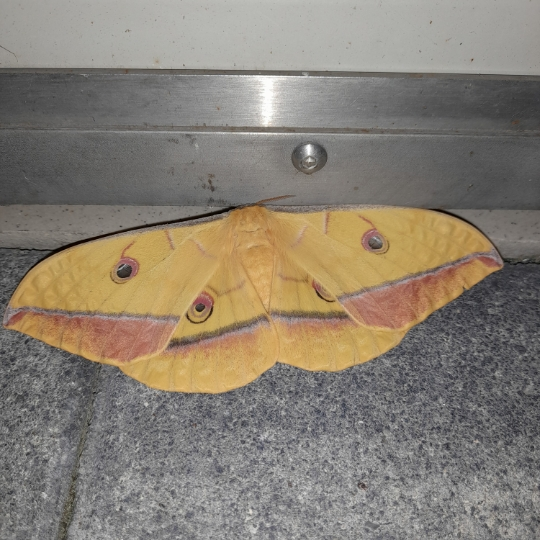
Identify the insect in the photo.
Antheraea yamamai
